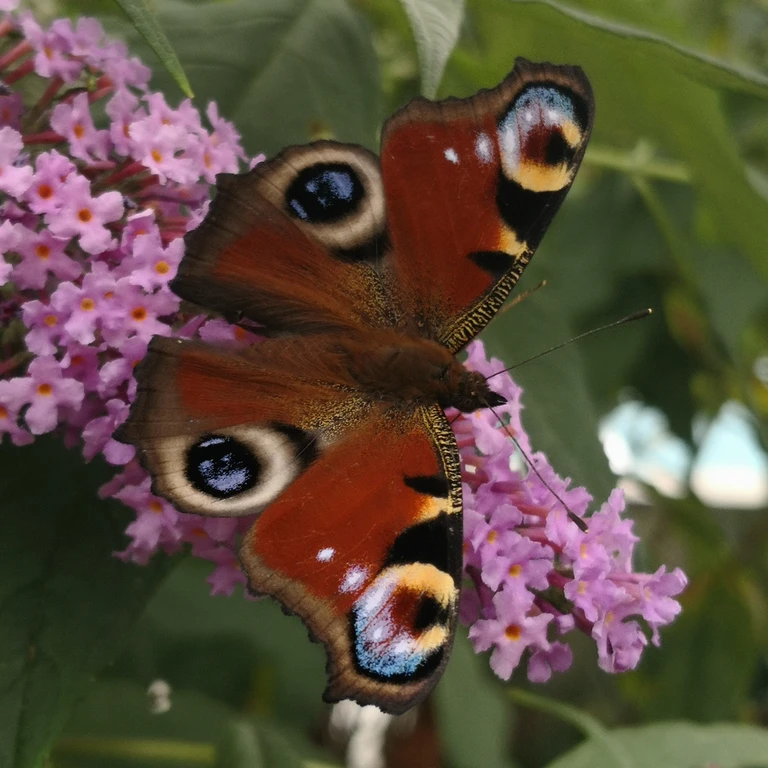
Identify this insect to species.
Aglais io
